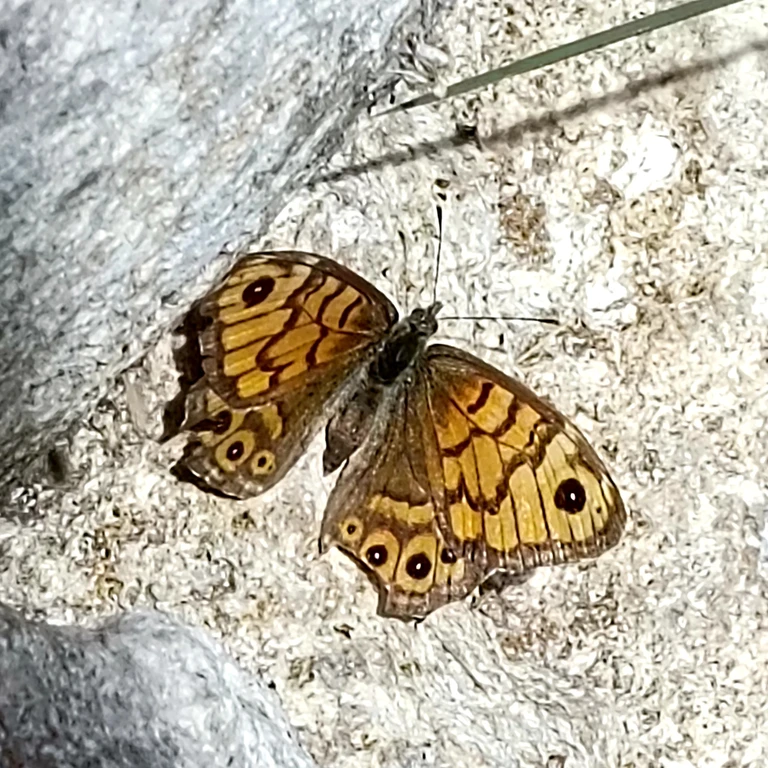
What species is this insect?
Lasiommata megera (also Pararge megera)
